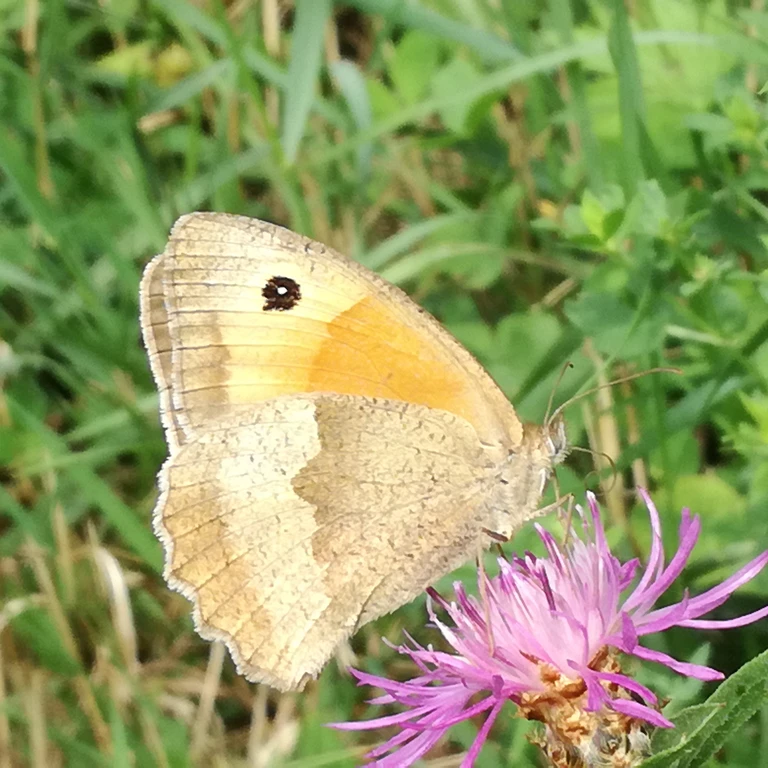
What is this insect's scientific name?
Maniola jurtina
